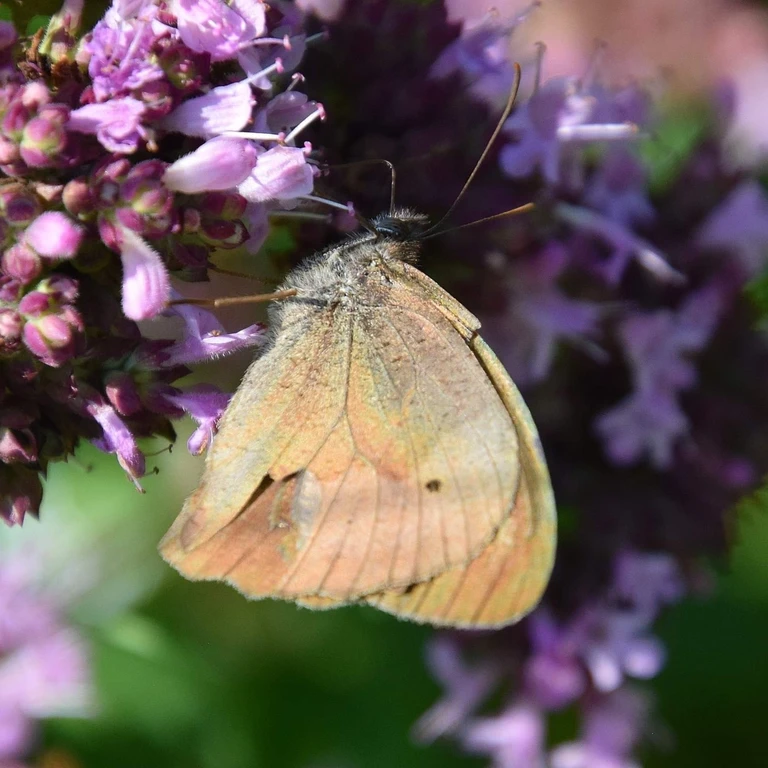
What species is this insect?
Maniola jurtina
